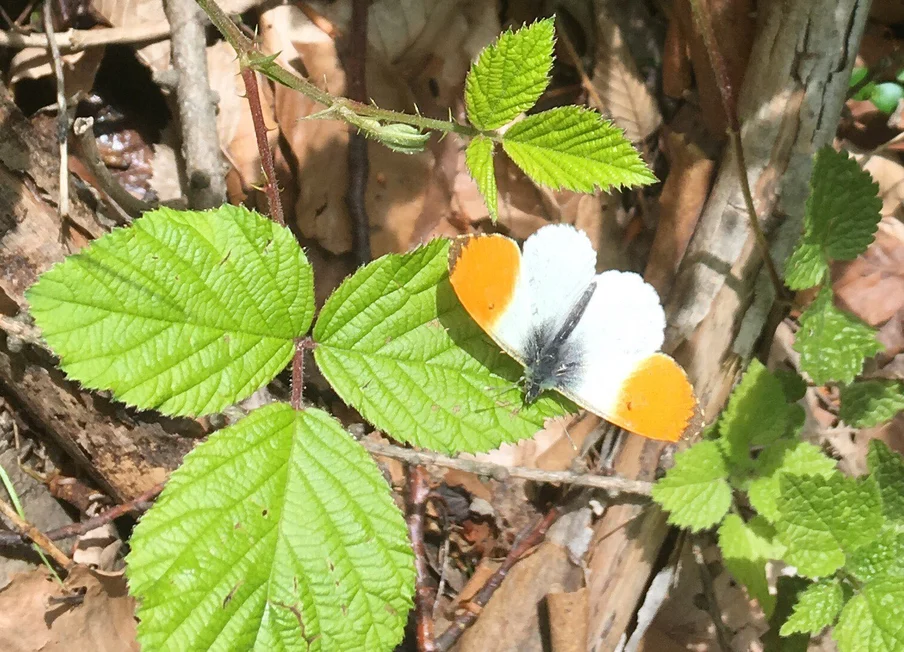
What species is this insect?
Anthocharis cardamines
